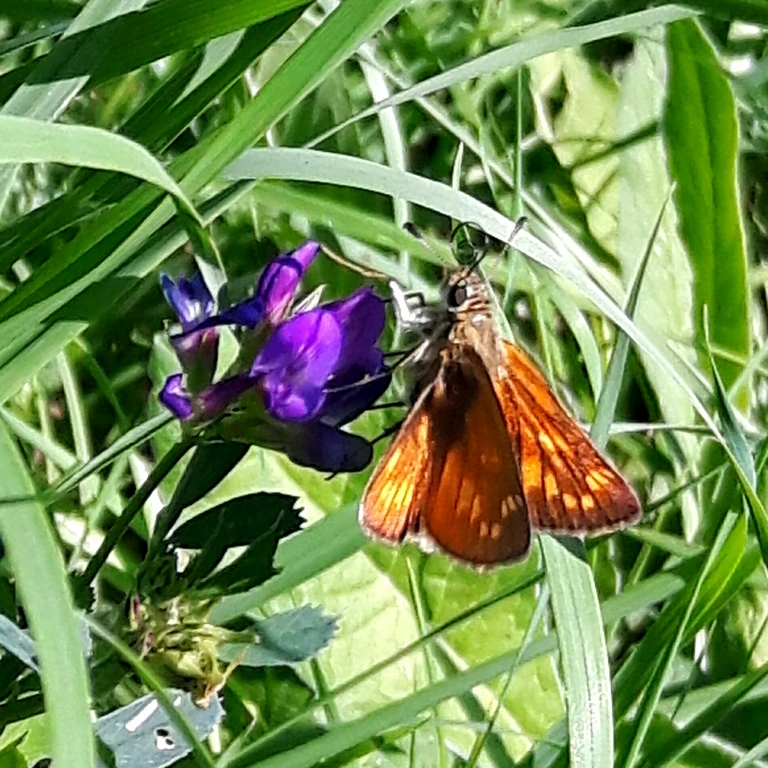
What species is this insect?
Ochlodes sylvanus (also Ochlodes venata)
